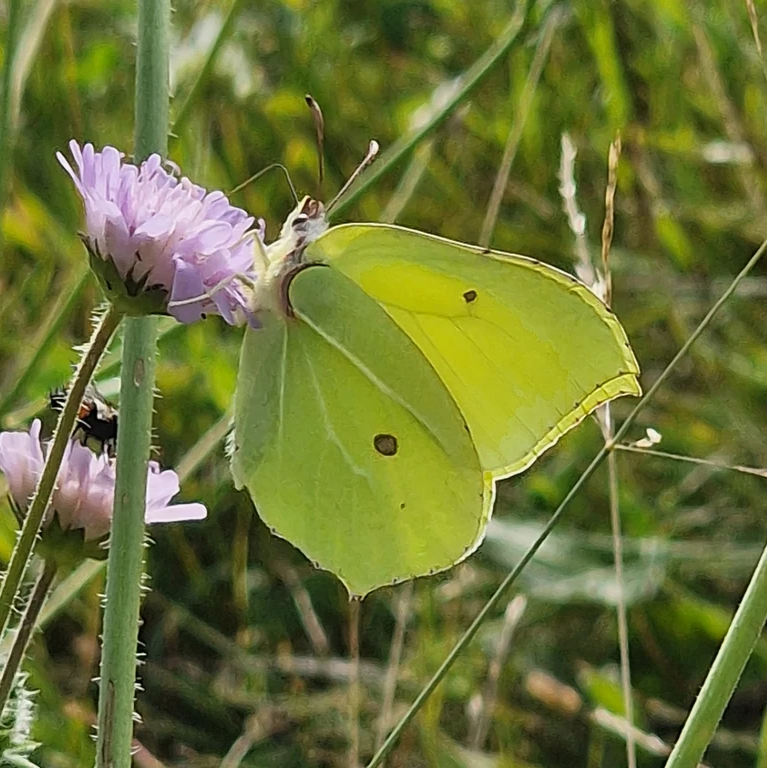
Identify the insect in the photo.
Gonepteryx rhamni
